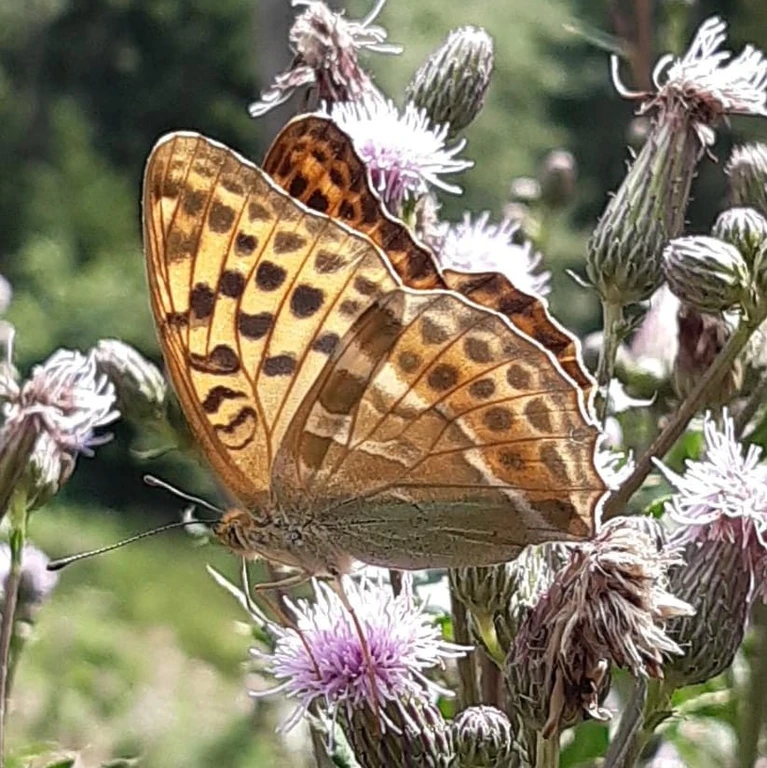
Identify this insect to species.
Argynnis paphia
